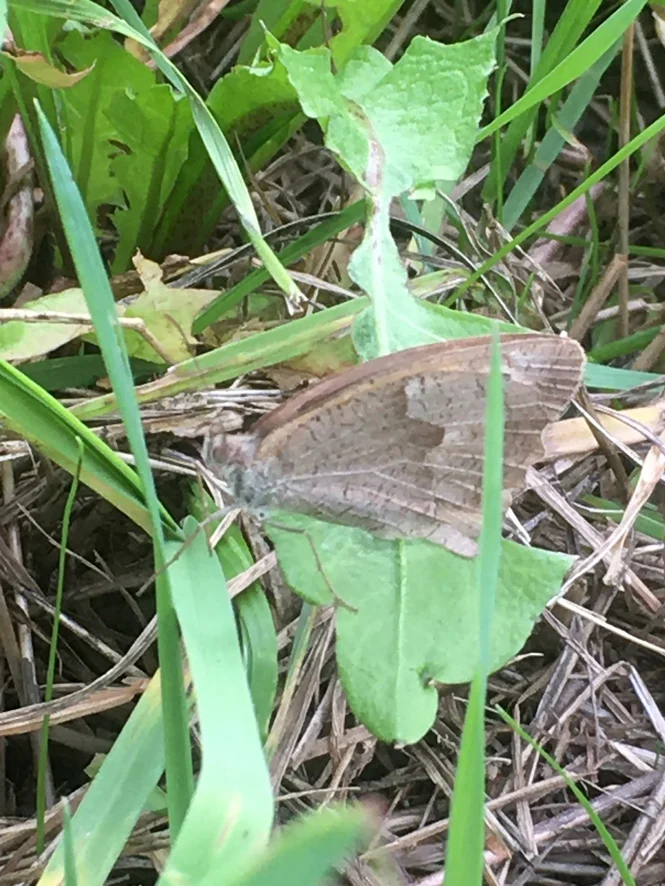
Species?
Maniola jurtina
